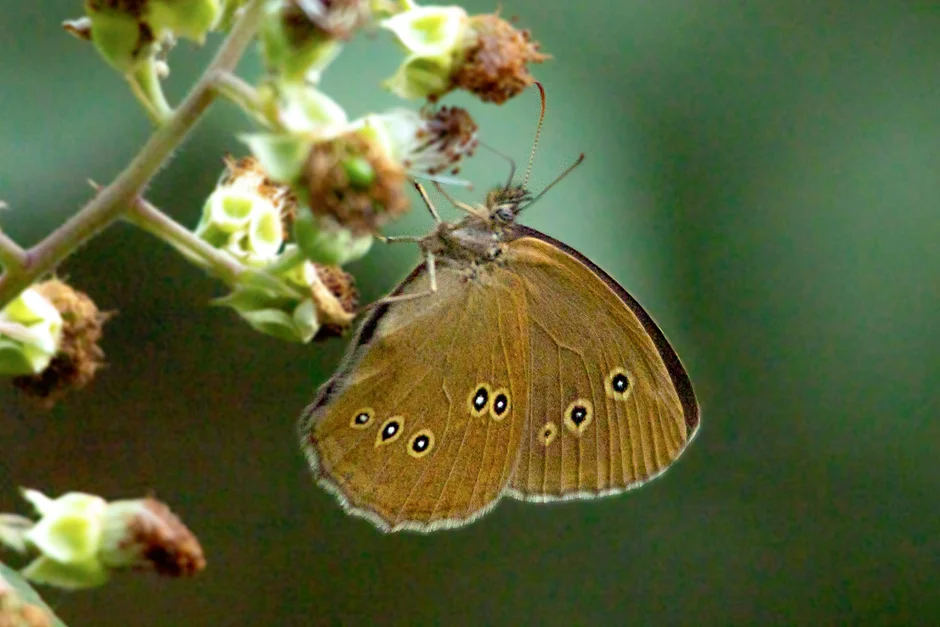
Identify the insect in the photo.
Aphantopus hyperantus
